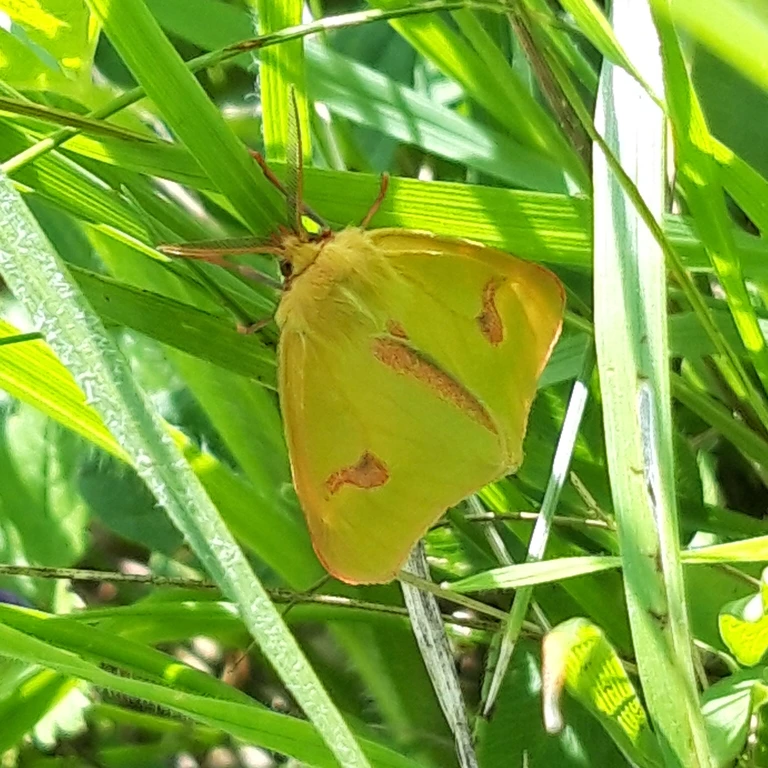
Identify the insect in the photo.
Diacrisia sannio
